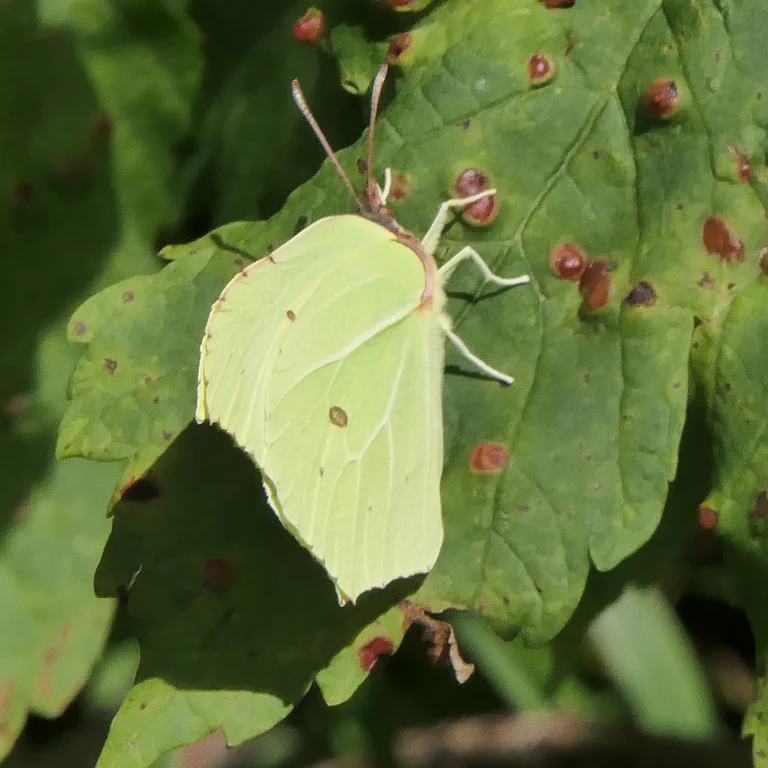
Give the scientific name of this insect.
Gonepteryx rhamni
